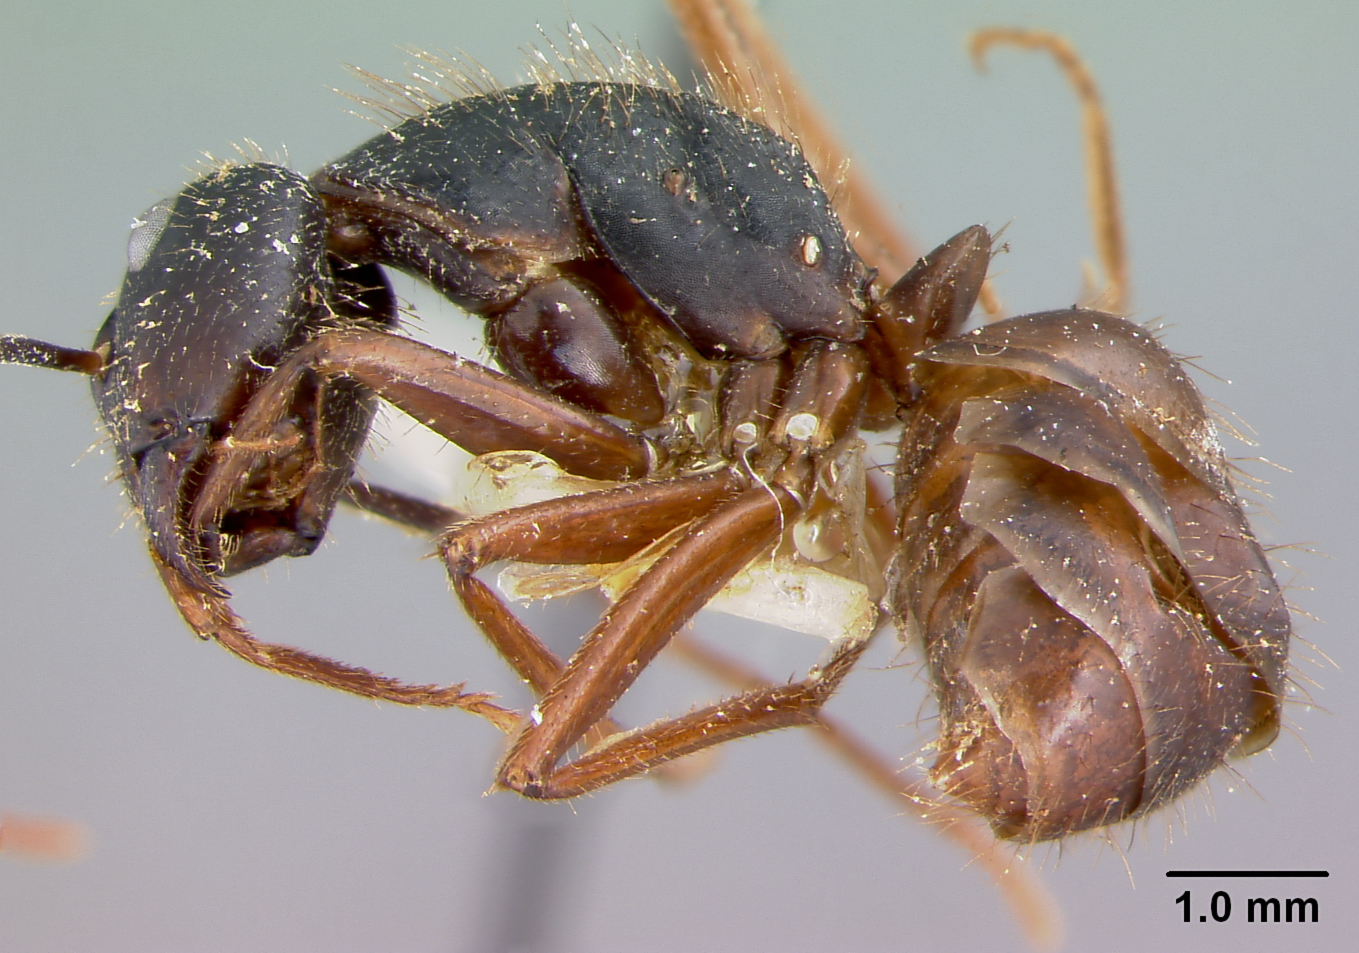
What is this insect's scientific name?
Camponotus maguassa
